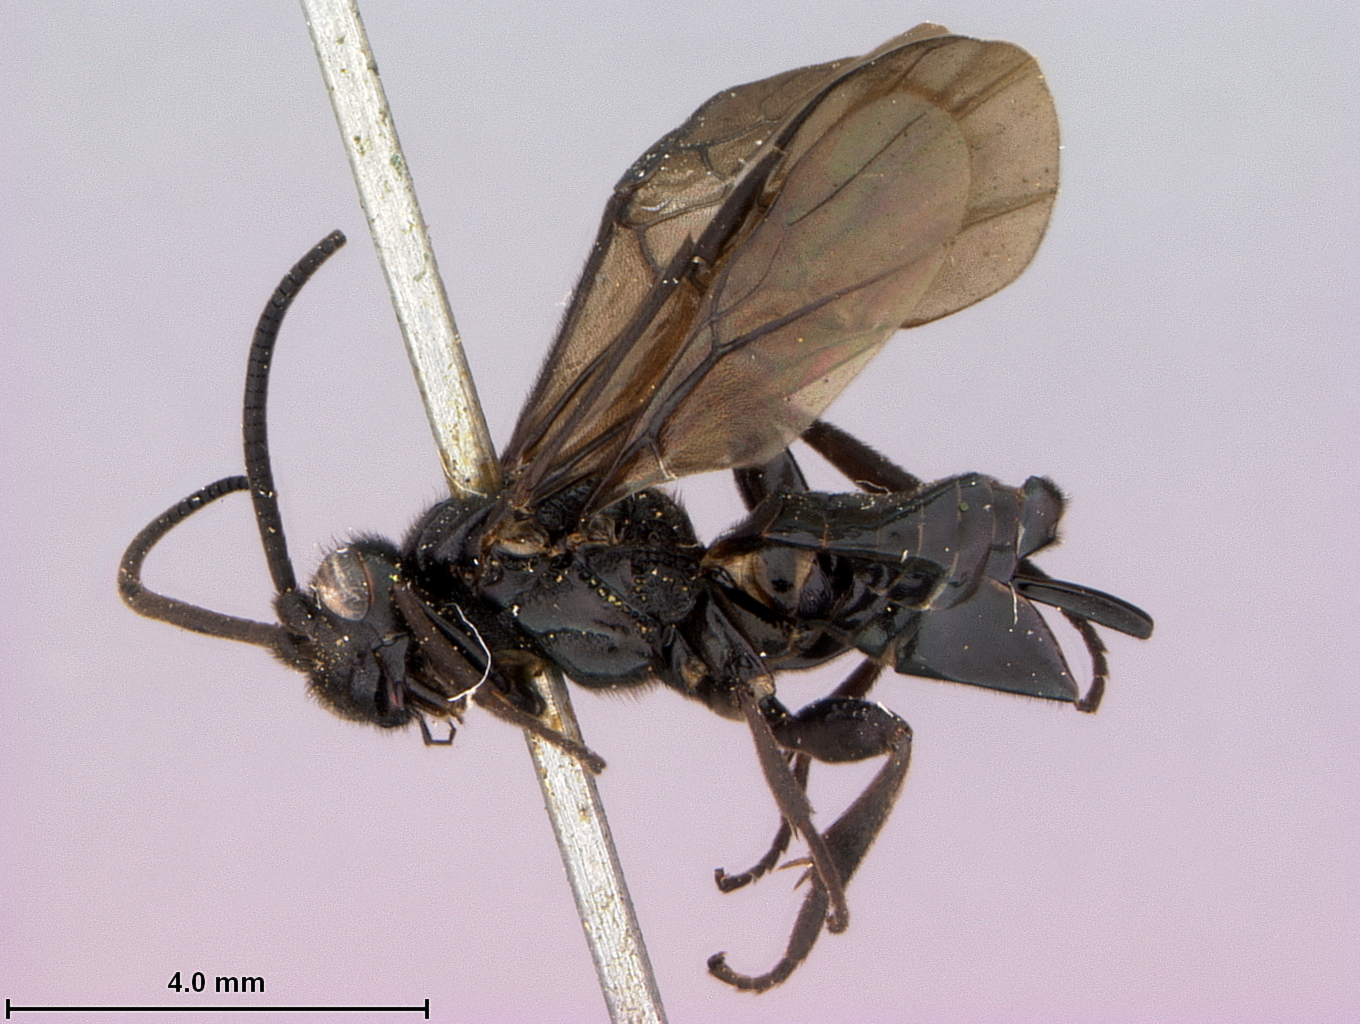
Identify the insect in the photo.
Cardiochiles noctis
